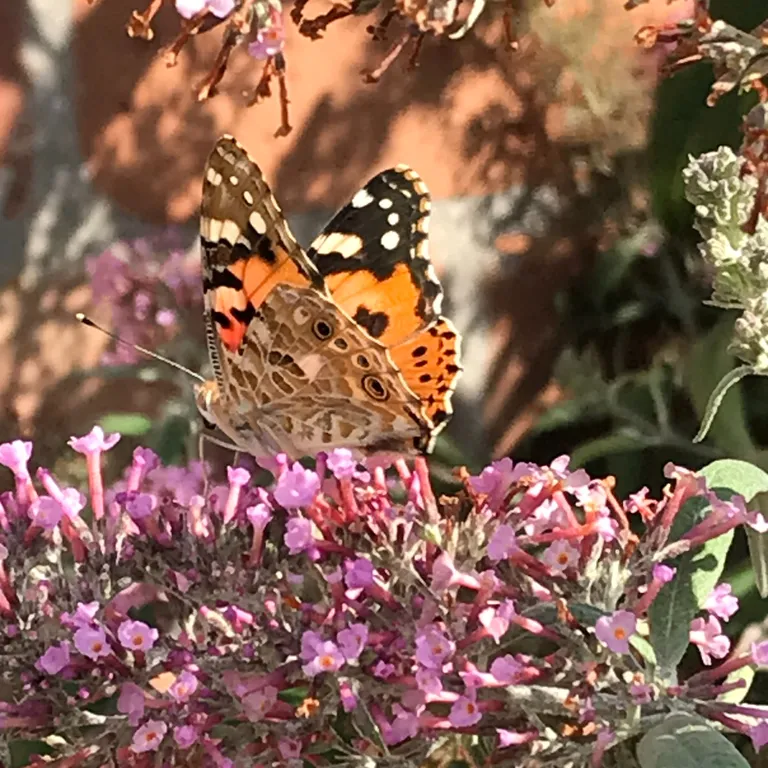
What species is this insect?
Vanessa cardui
